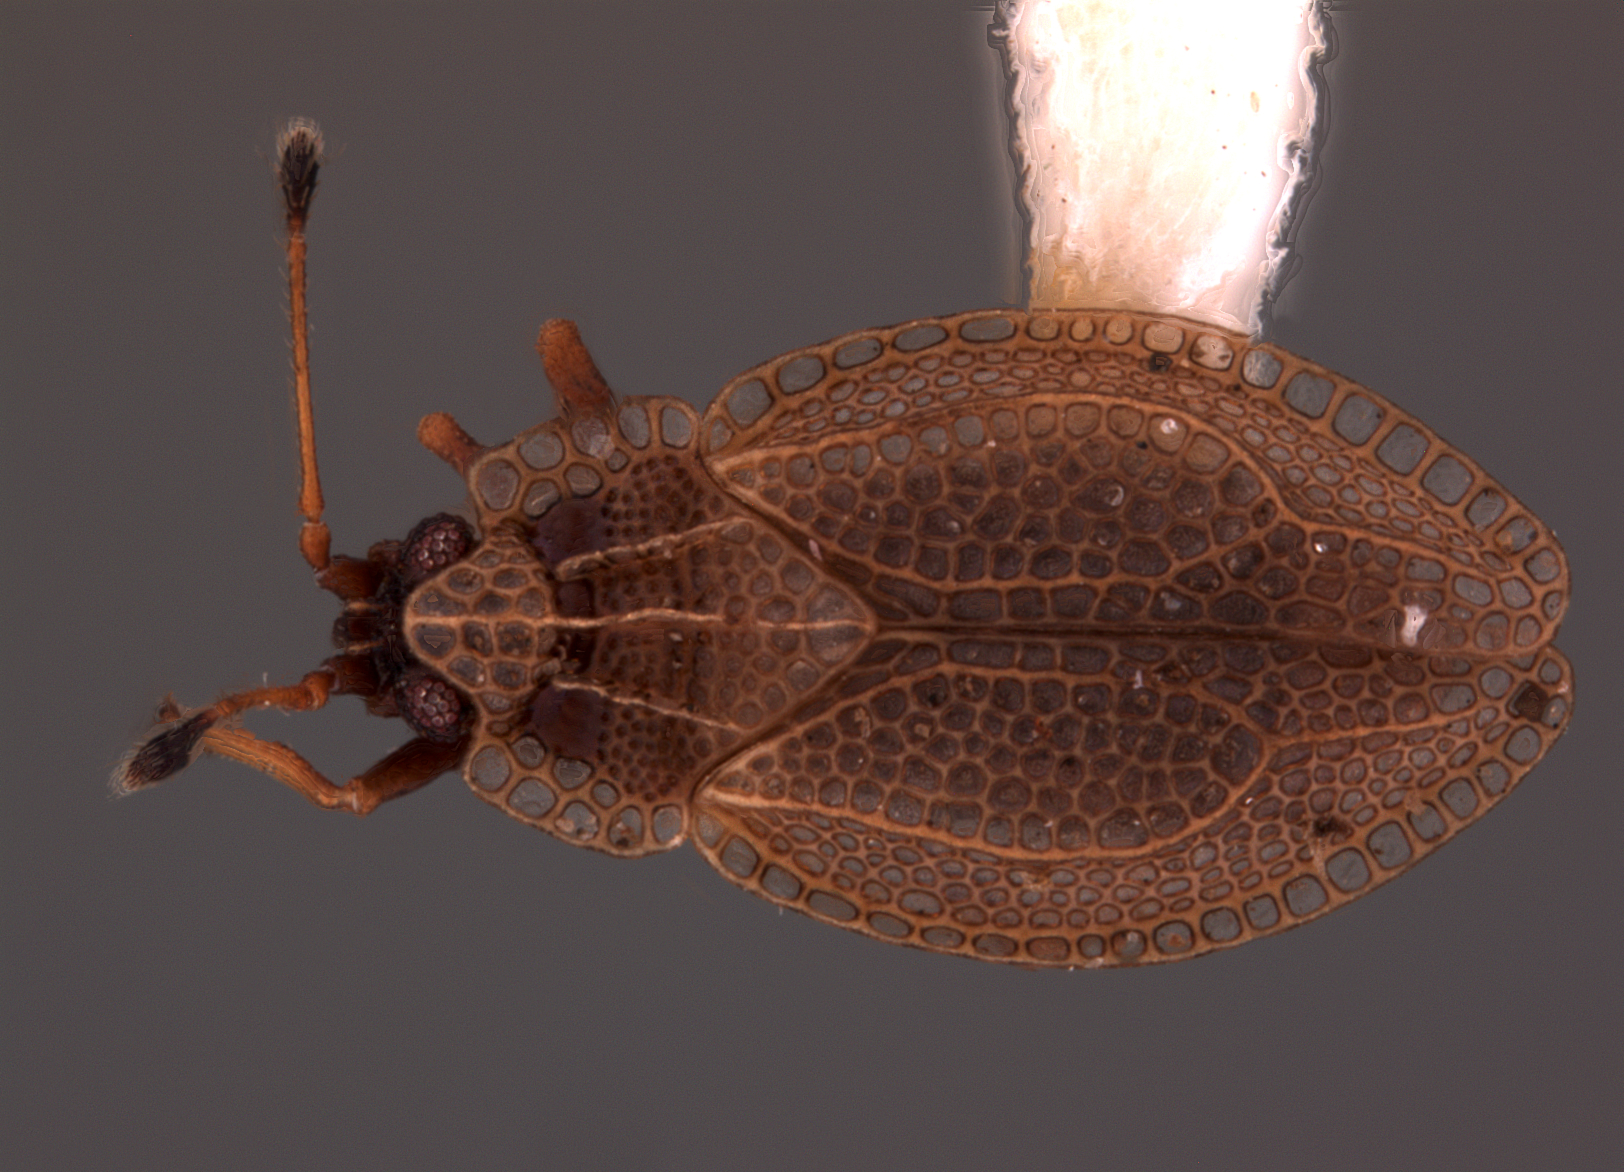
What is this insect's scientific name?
Acalypta mera
